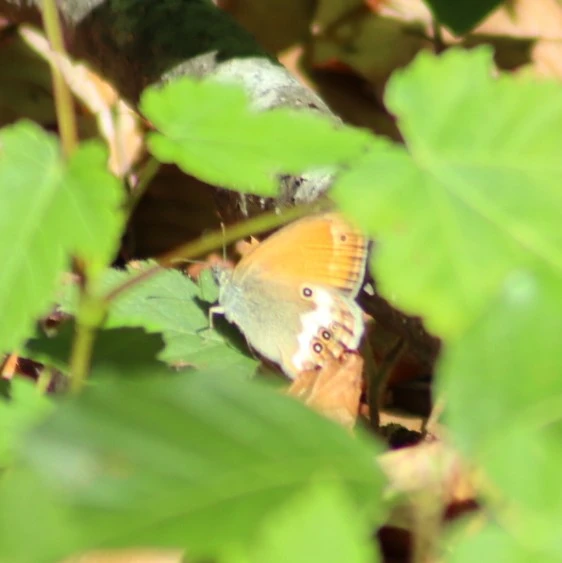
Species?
Coenonympha arcania
